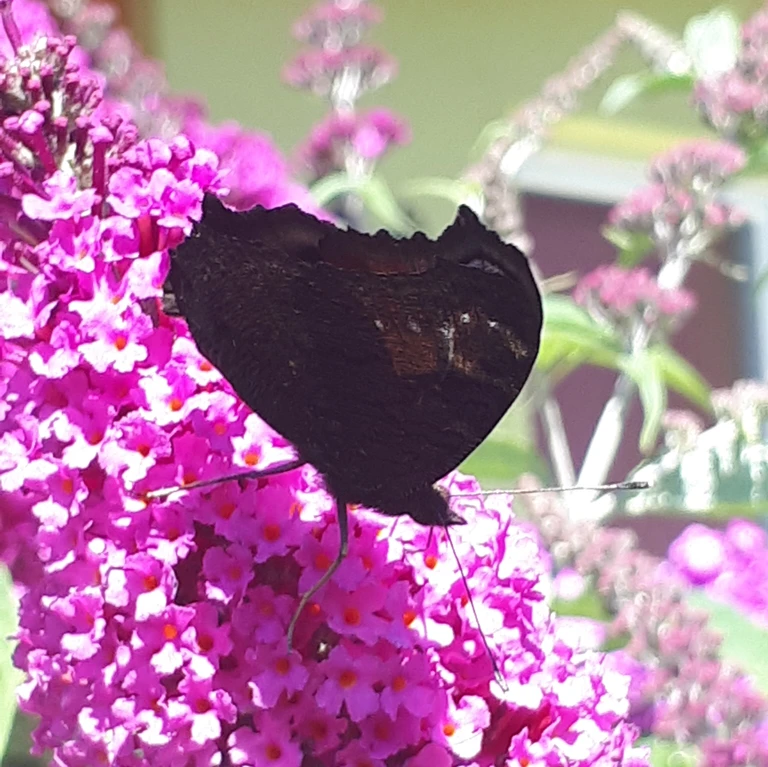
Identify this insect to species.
Aglais io
